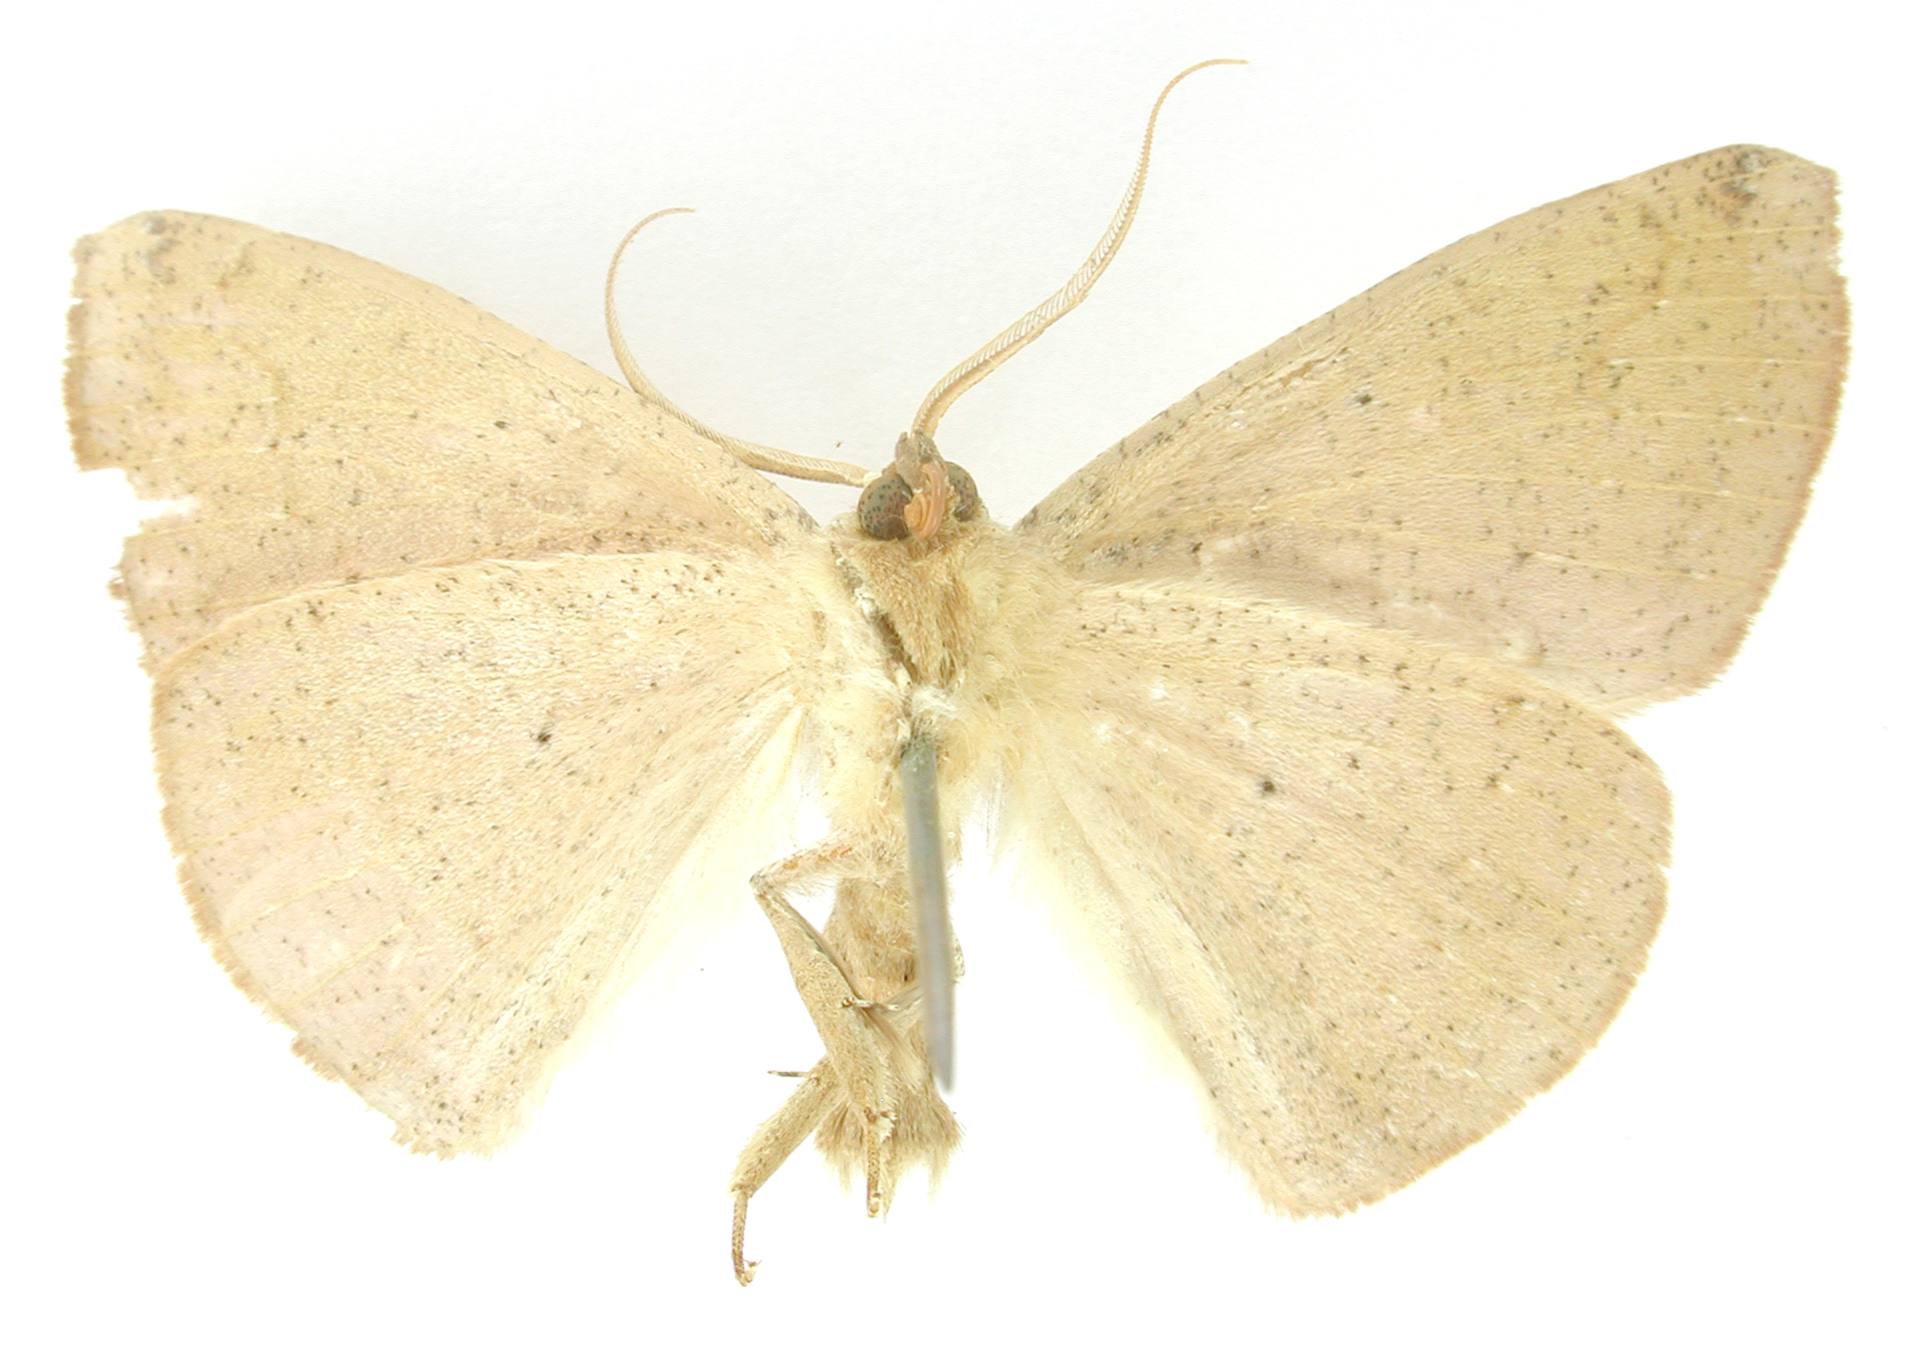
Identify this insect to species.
Herbita artayctes
